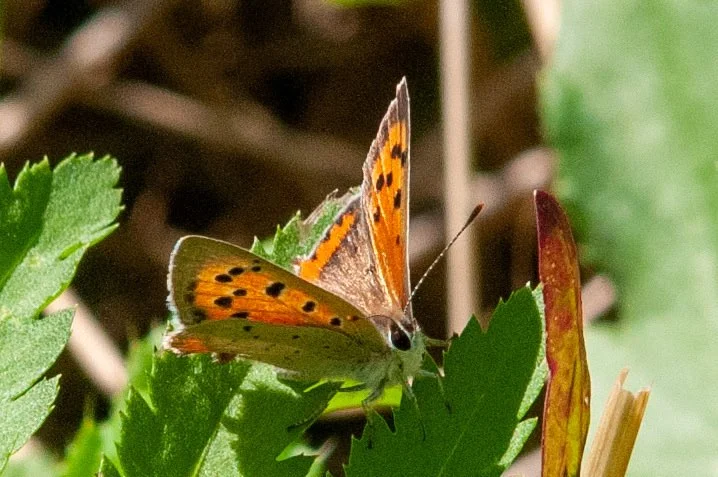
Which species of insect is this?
Lycaena phlaeas
